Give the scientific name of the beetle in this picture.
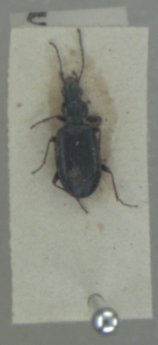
Bembidion atrocaeruleum
